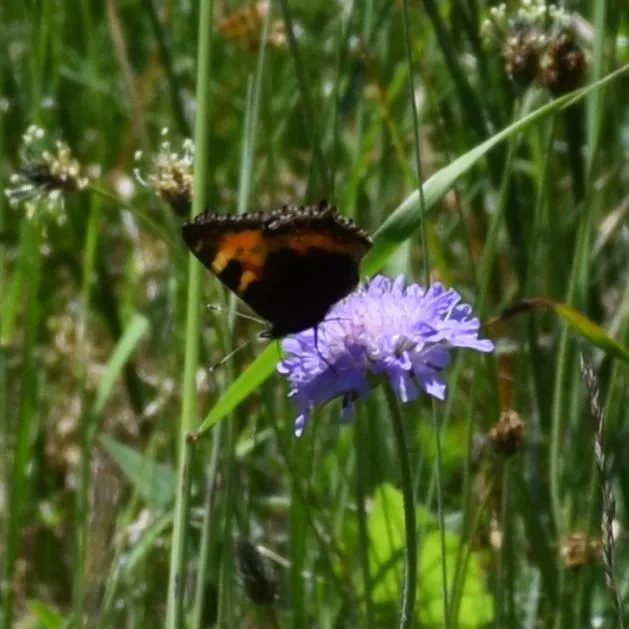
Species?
Aglais urticae
